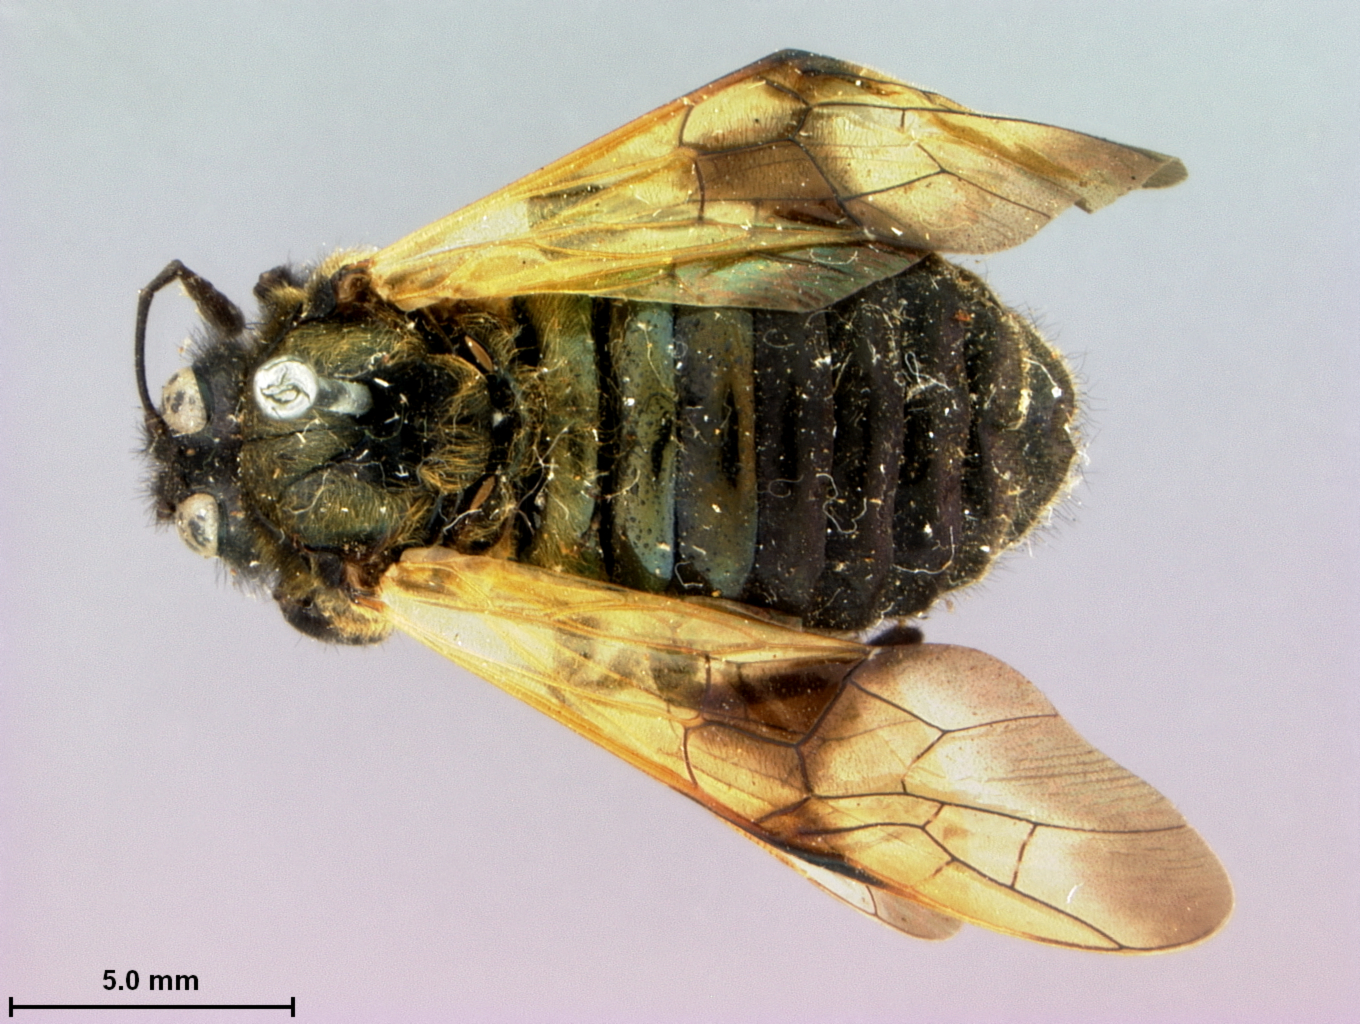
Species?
Abia relativa
